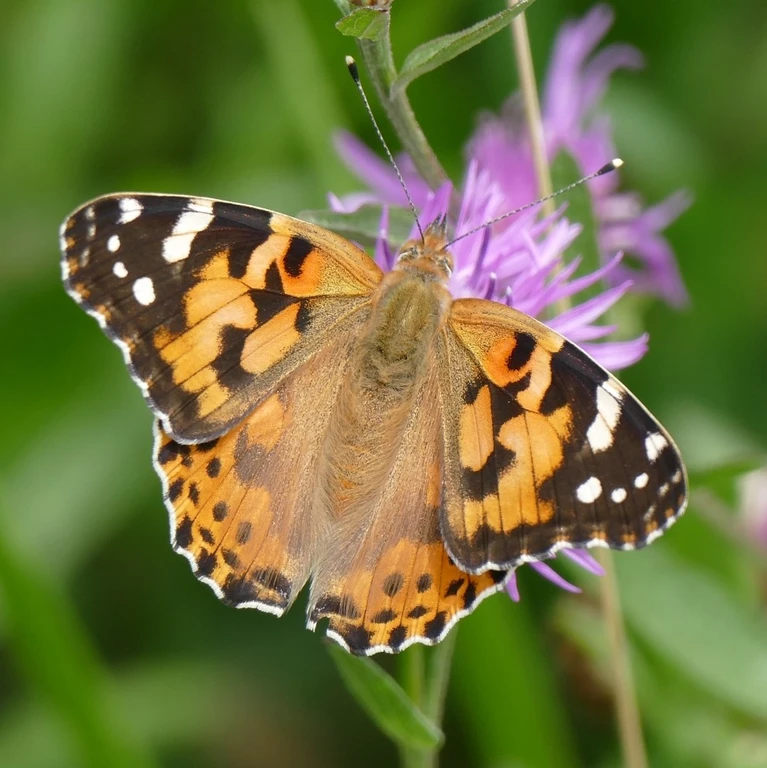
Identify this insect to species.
Vanessa cardui
